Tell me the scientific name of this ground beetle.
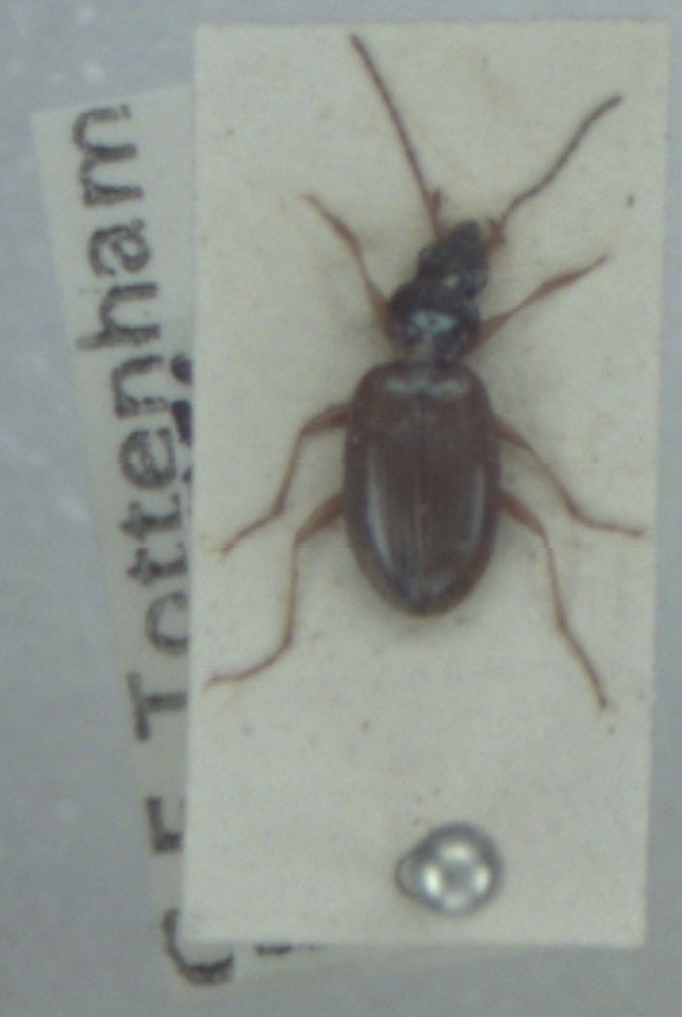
Bembidion stephensii
